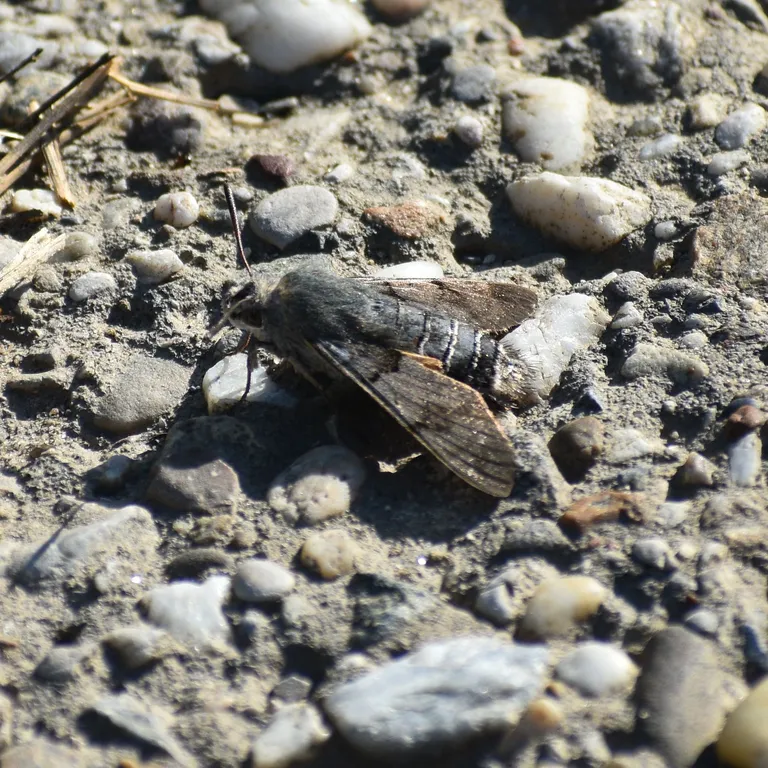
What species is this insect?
Macroglossum stellatarum
